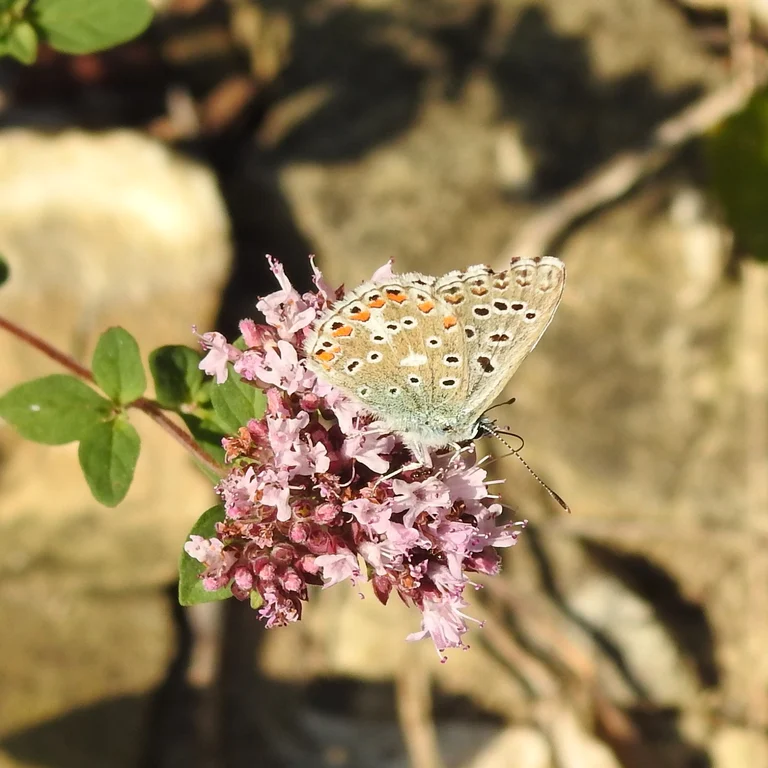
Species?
Lysandra bellargus
